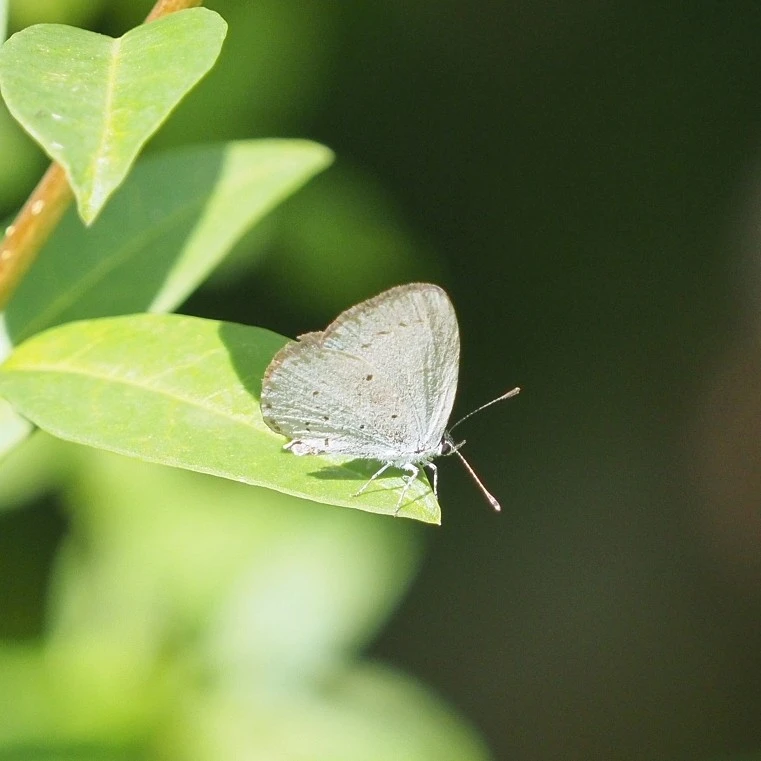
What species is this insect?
Celastrina argiolus
